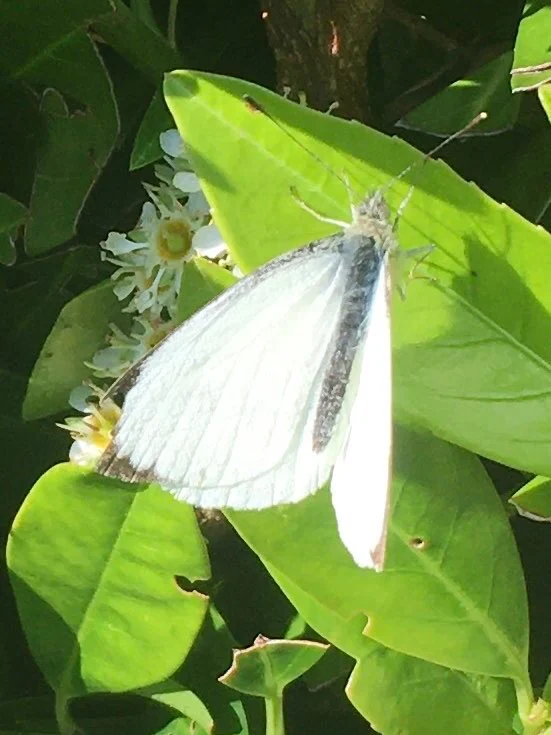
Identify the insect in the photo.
Pieris brassicae
